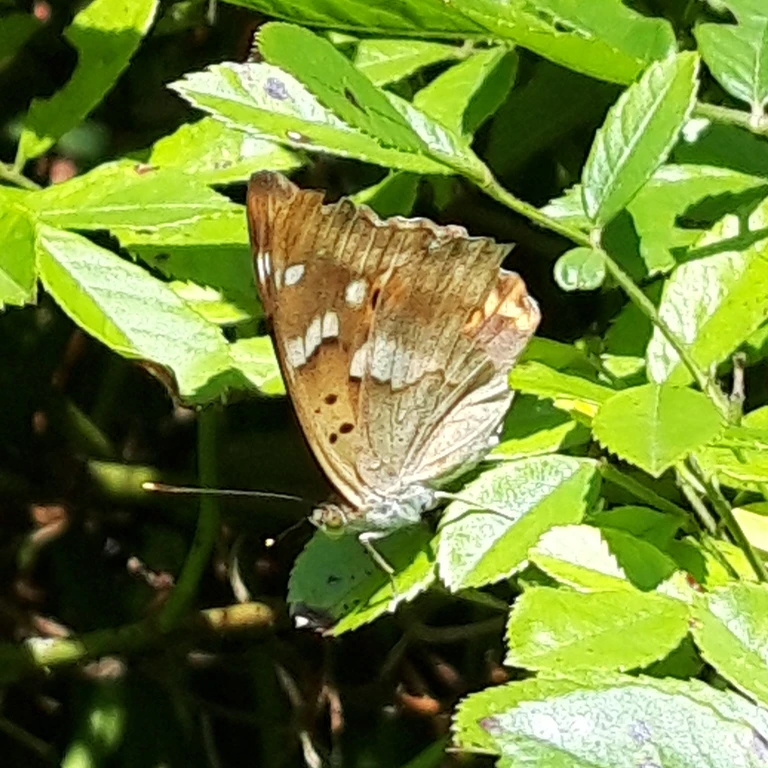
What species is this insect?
Apatura ilia
